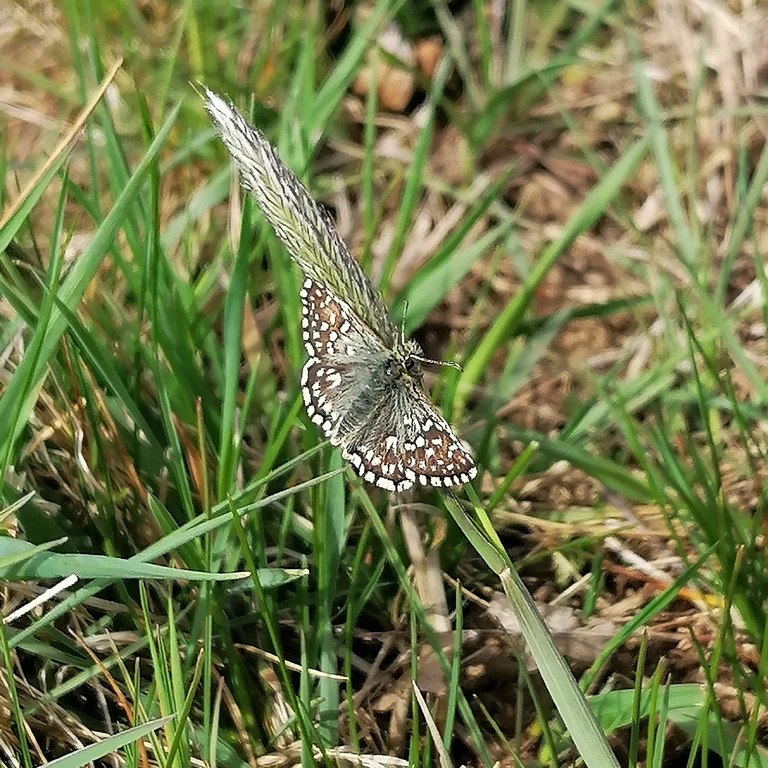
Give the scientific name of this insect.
Pyrgus malvae
